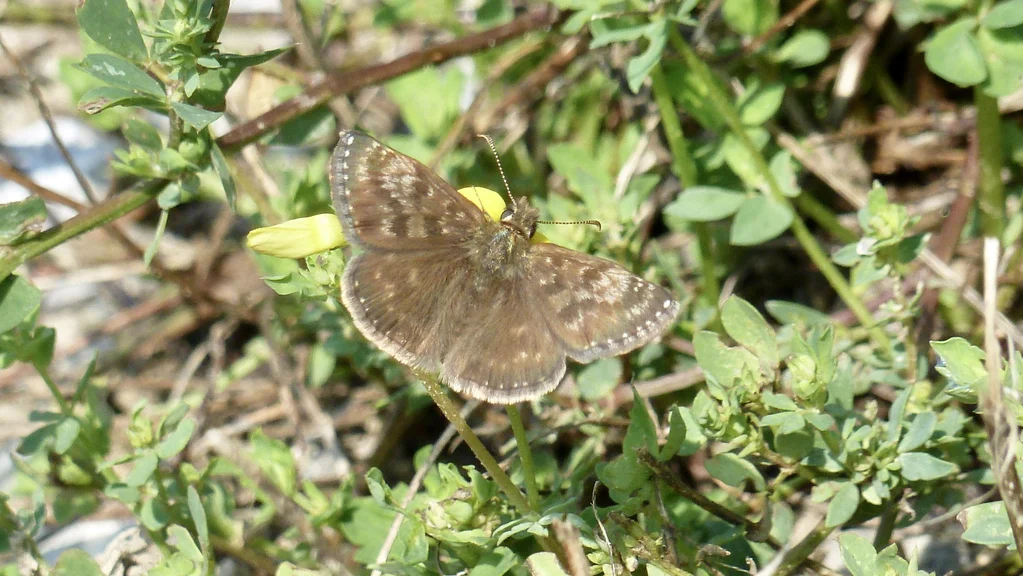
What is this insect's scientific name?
Erynnis tages
